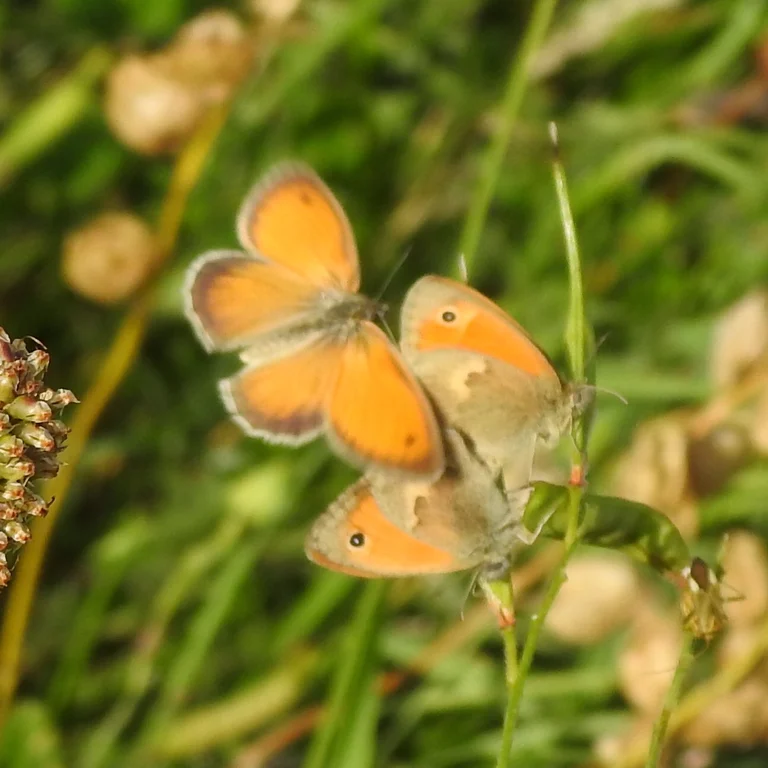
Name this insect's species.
Coenonympha pamphilus
